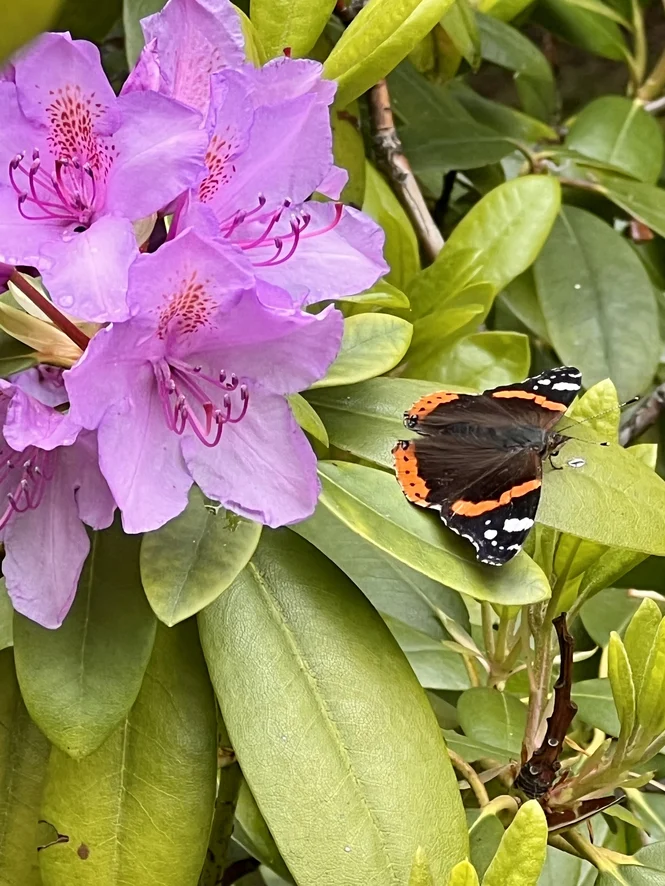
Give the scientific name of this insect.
Vanessa atalanta
